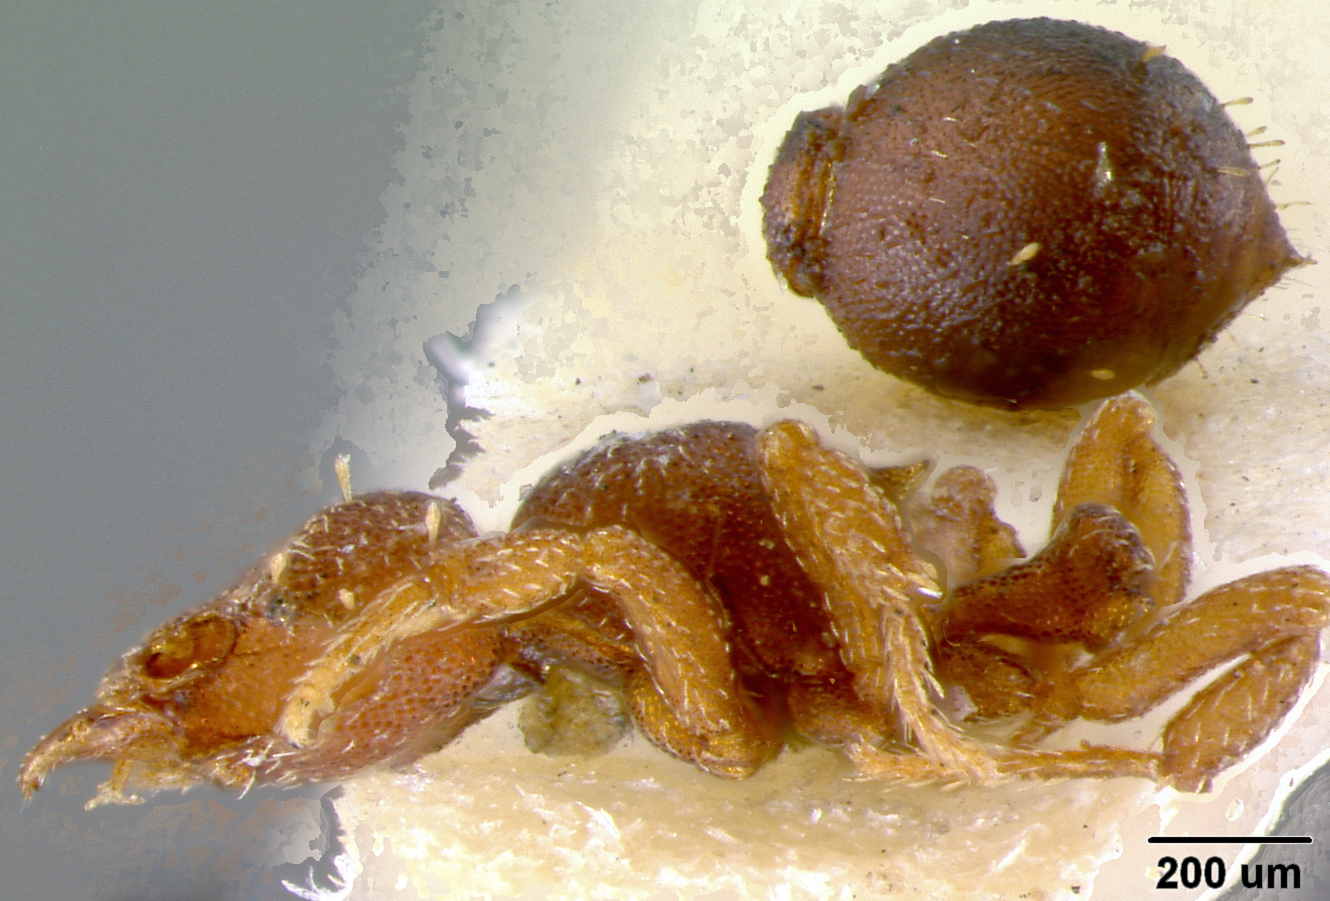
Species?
Rhopalothrix barberi
